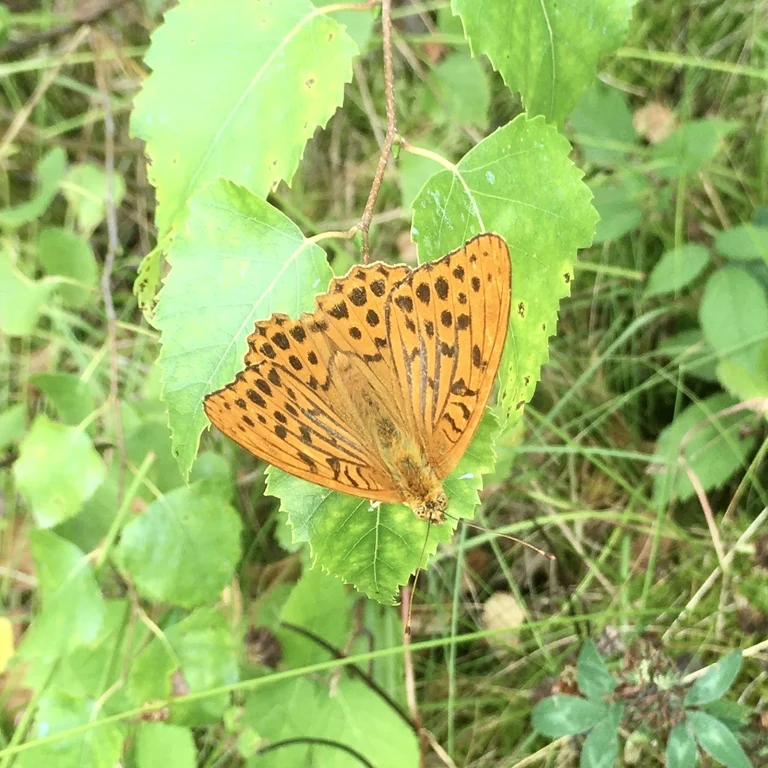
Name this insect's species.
Argynnis paphia
